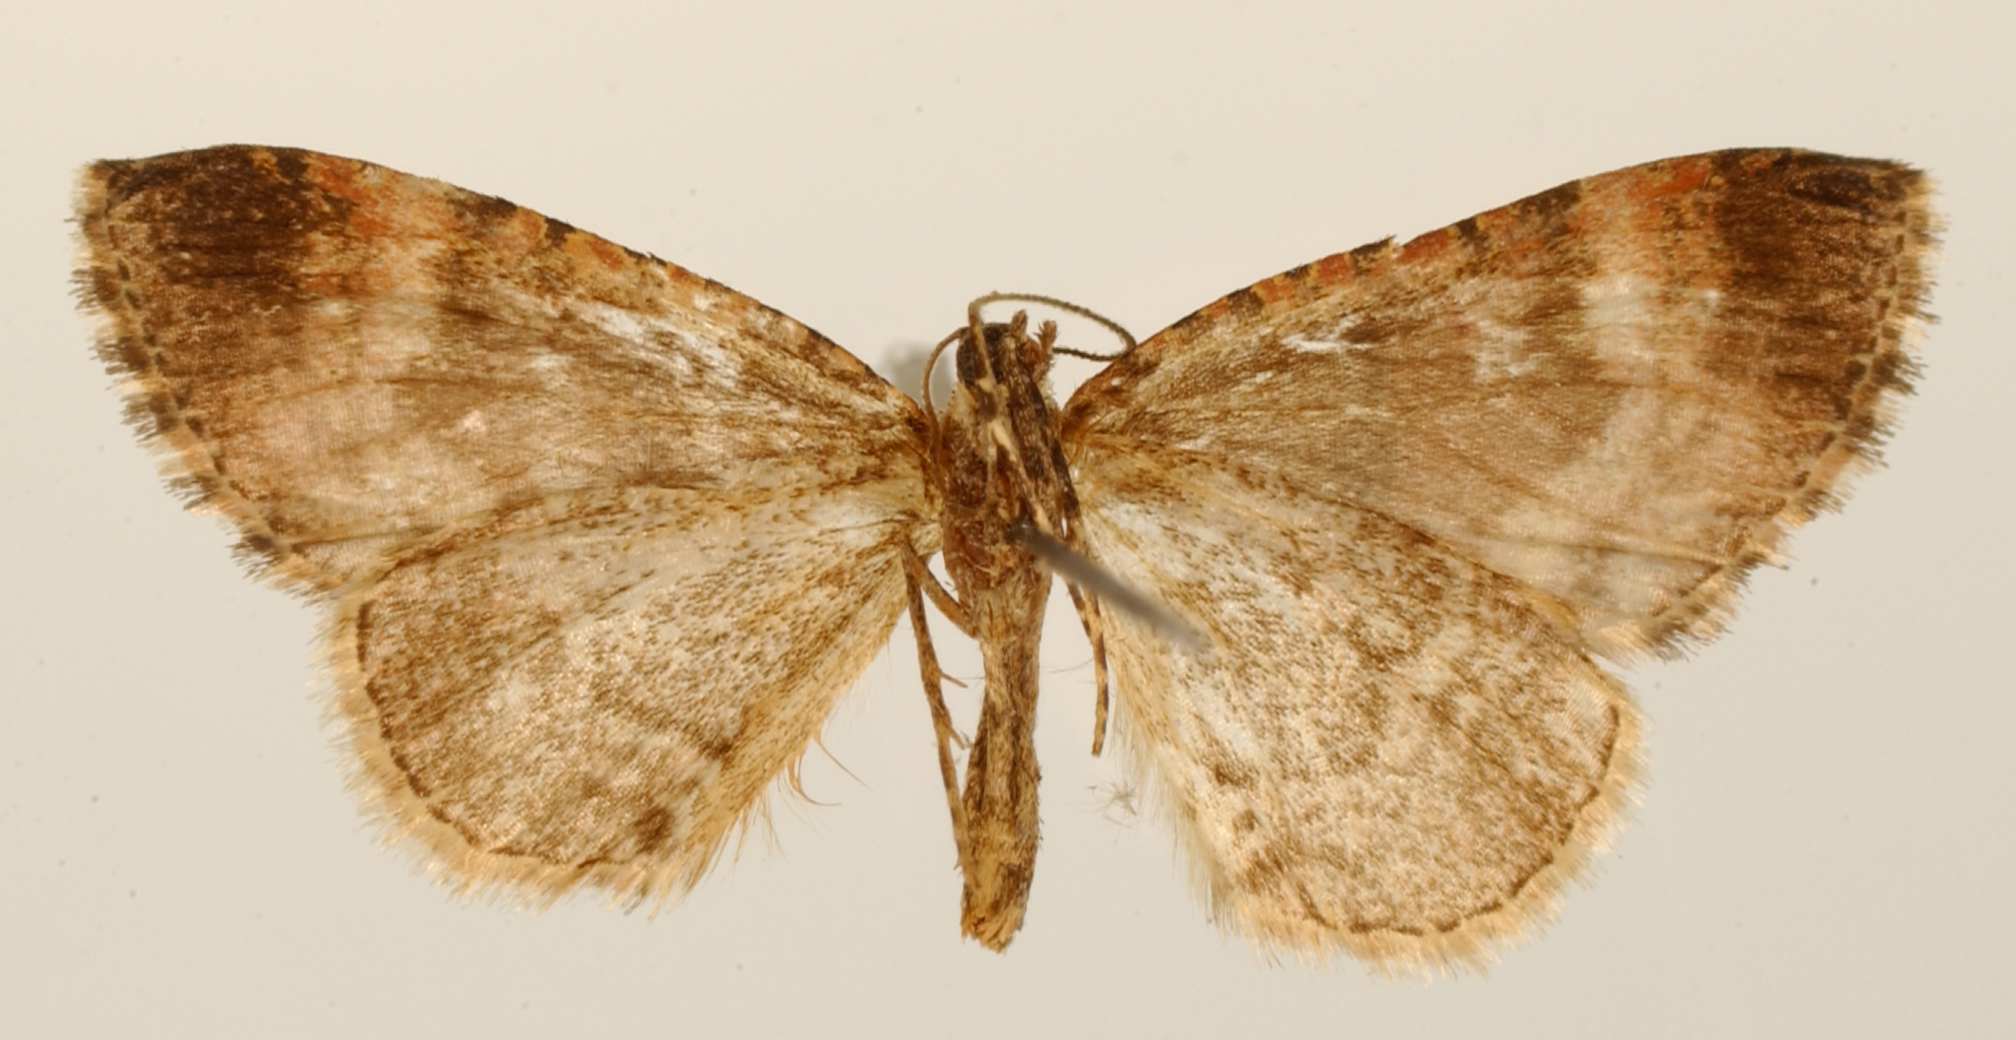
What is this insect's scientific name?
Anticlea rufistrota
